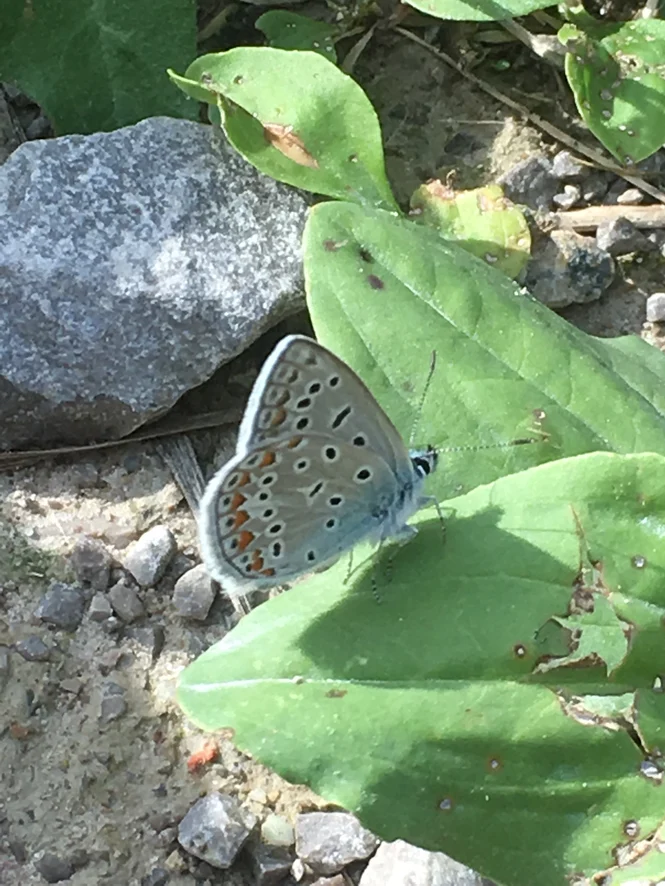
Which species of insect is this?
Polyommatus icarus
